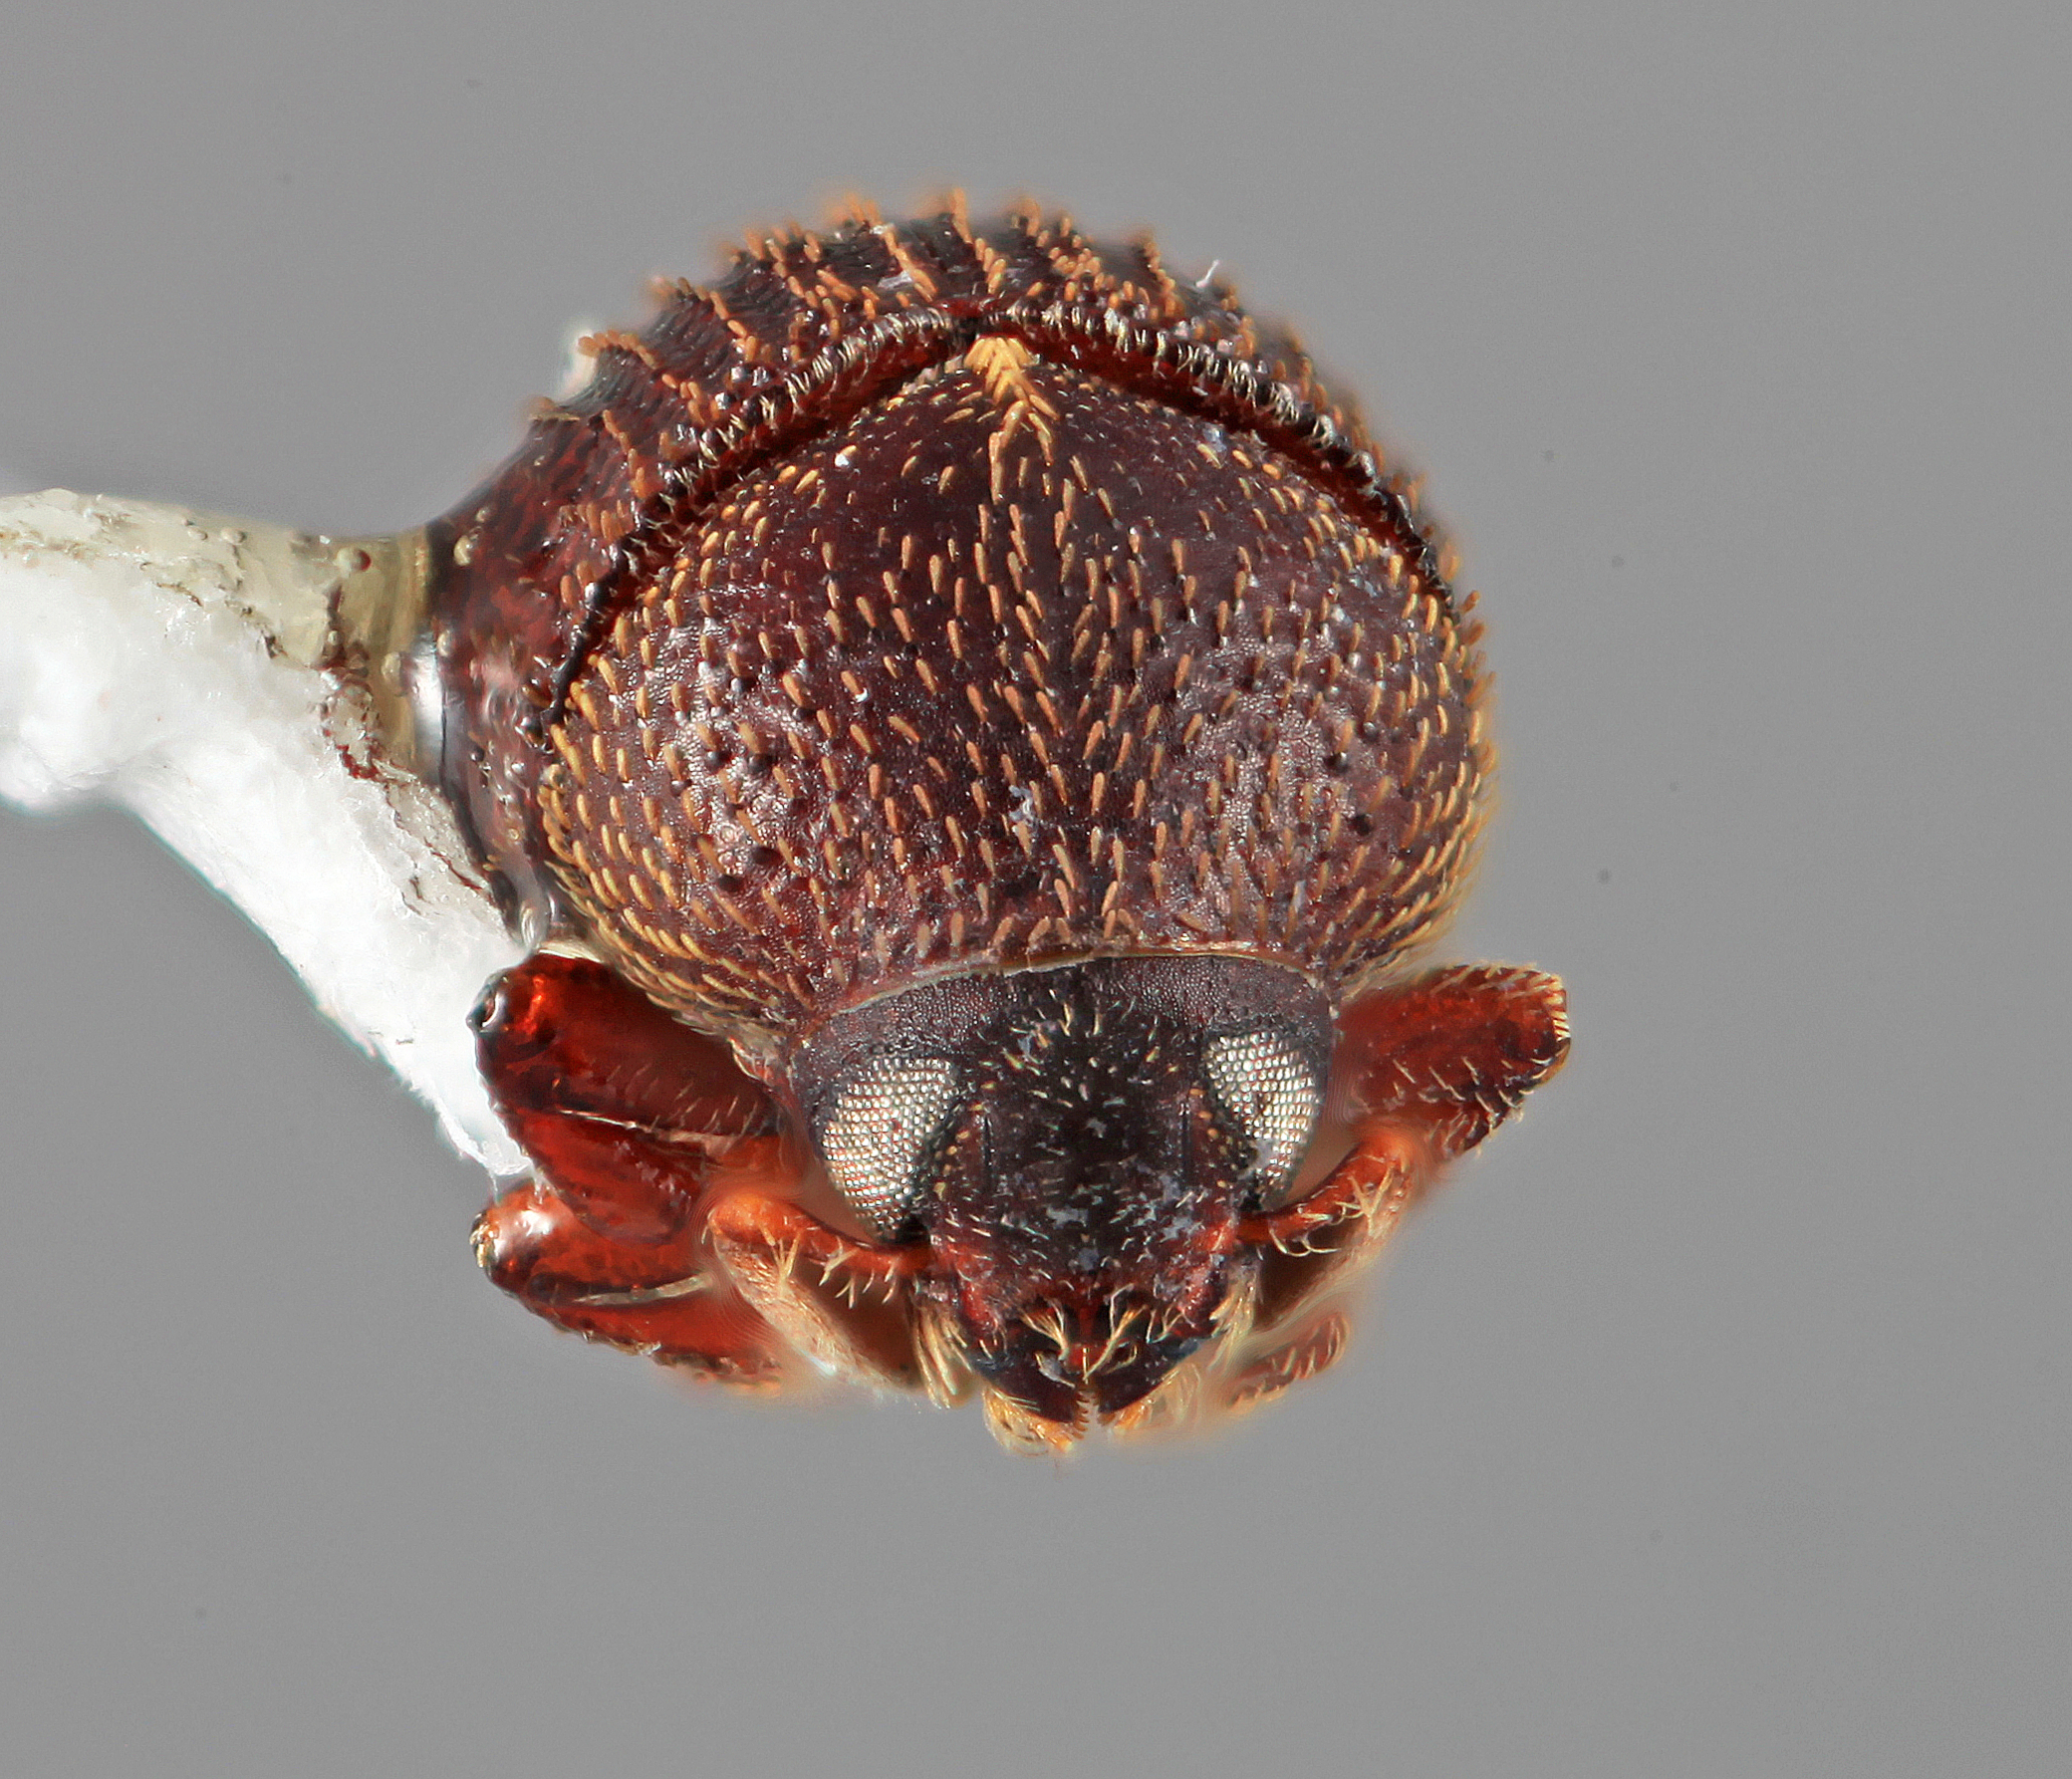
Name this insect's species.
Chramesus impolitus
